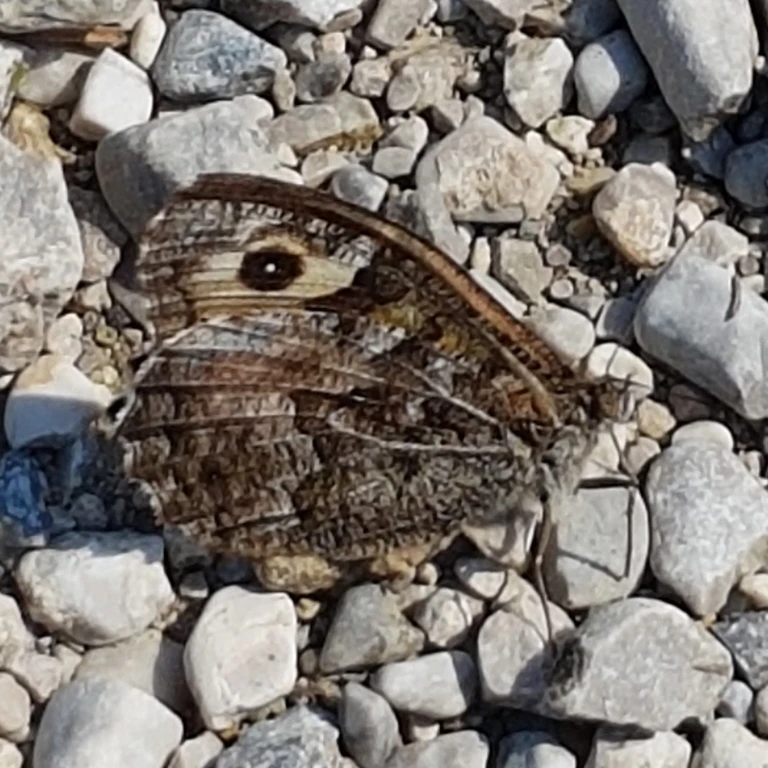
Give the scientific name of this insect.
Hipparchia semele
